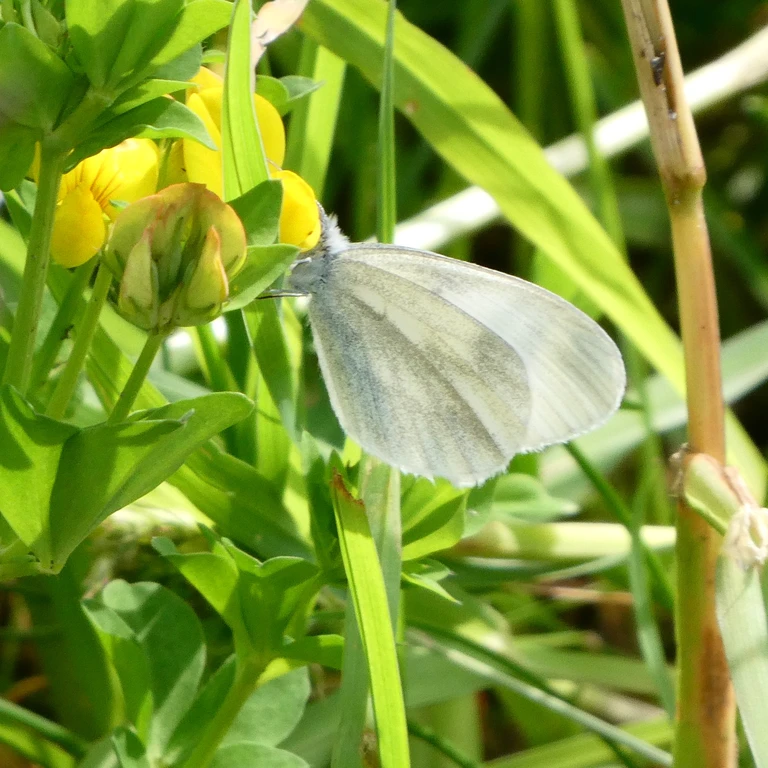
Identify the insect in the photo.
Leptidea sinapis/juvernica
